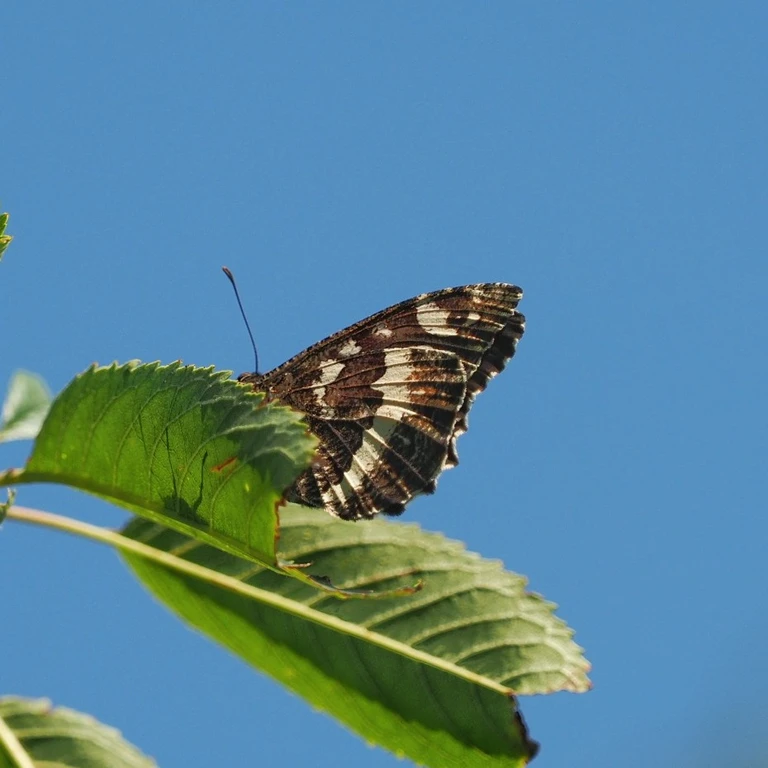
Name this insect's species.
Brintesia circe
